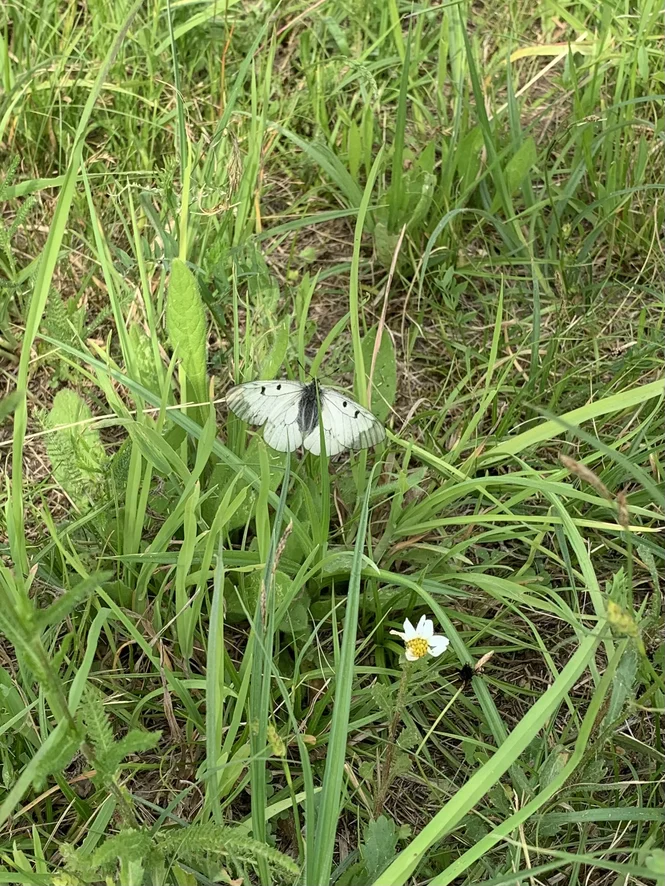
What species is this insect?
Parnassius mnemosyne
